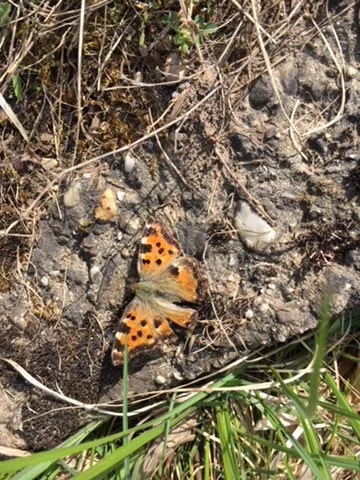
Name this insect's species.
Nymphalis polychloros
